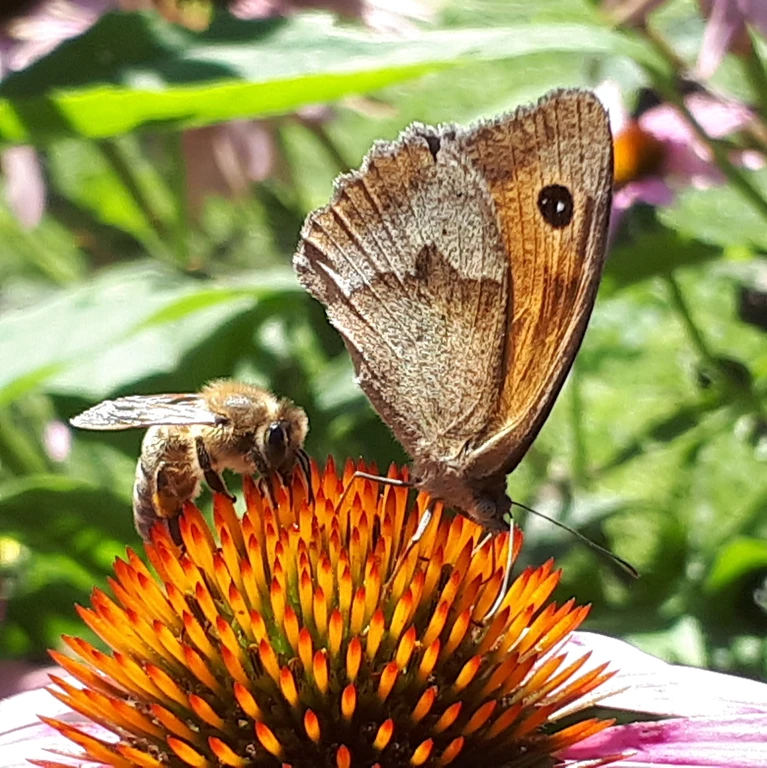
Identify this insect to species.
Maniola jurtina
